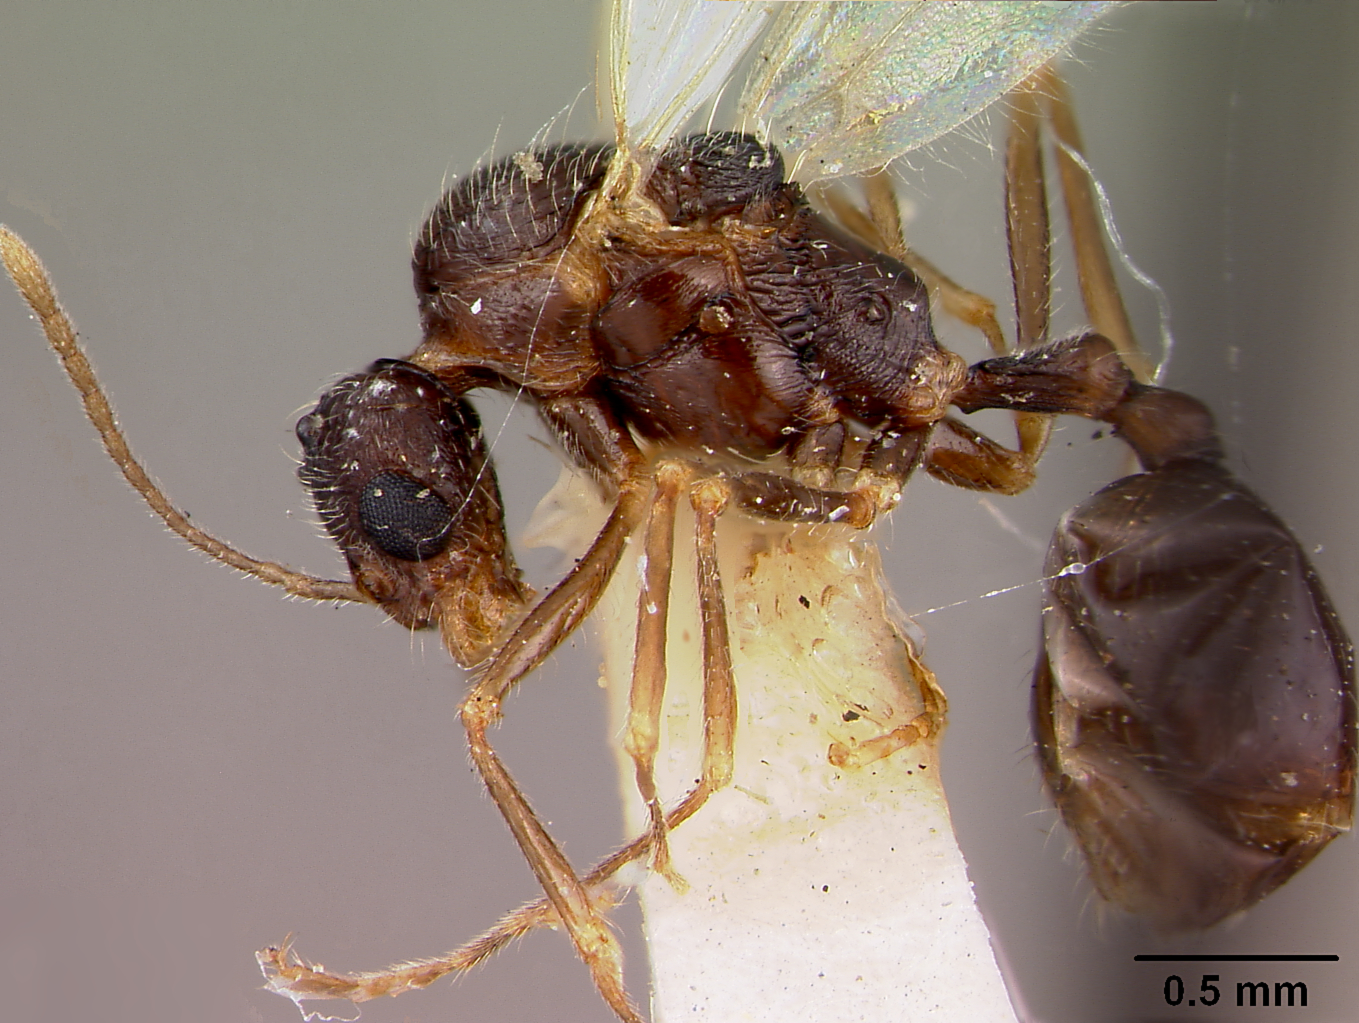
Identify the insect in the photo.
Stenamma neoarcticum
